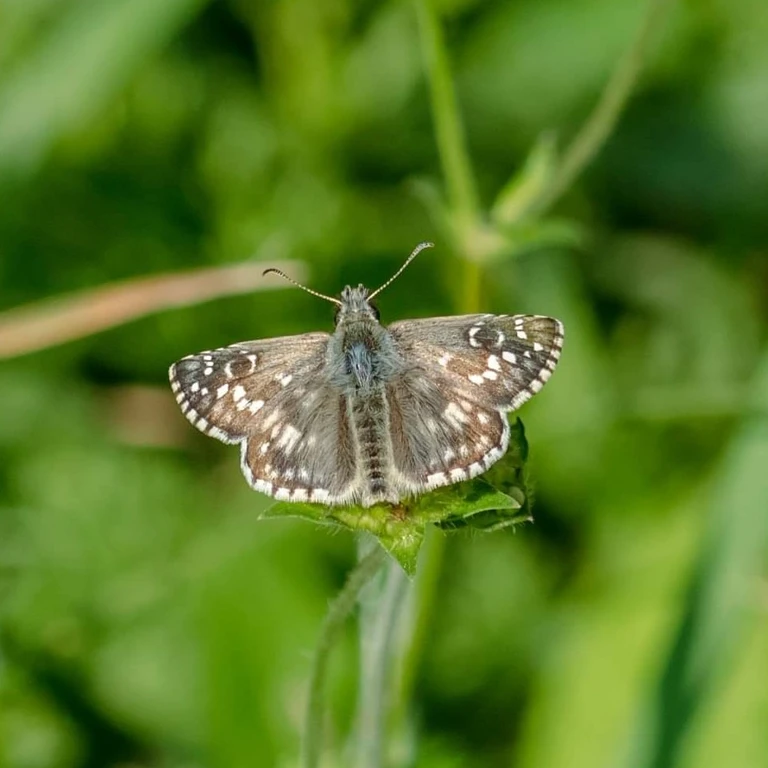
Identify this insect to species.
Pyrgus armoricanus
